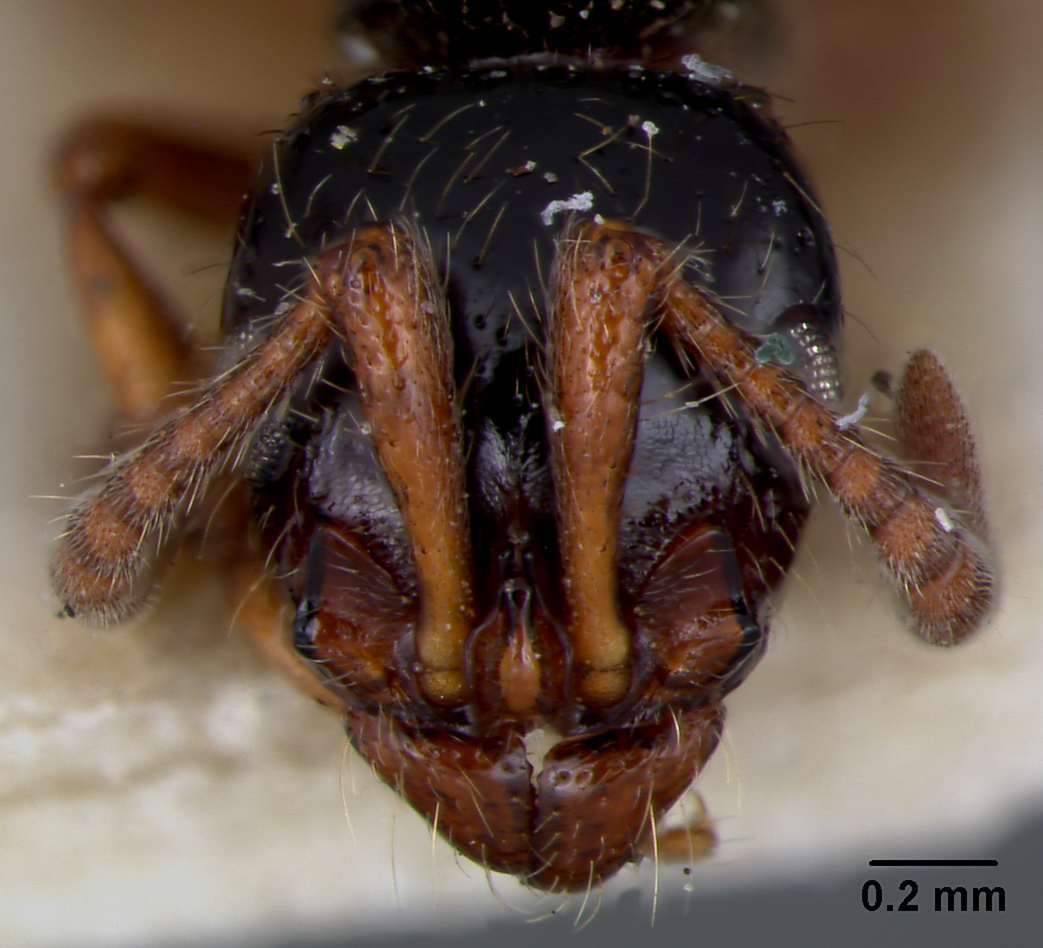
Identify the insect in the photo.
Phyracaces ruficornis
